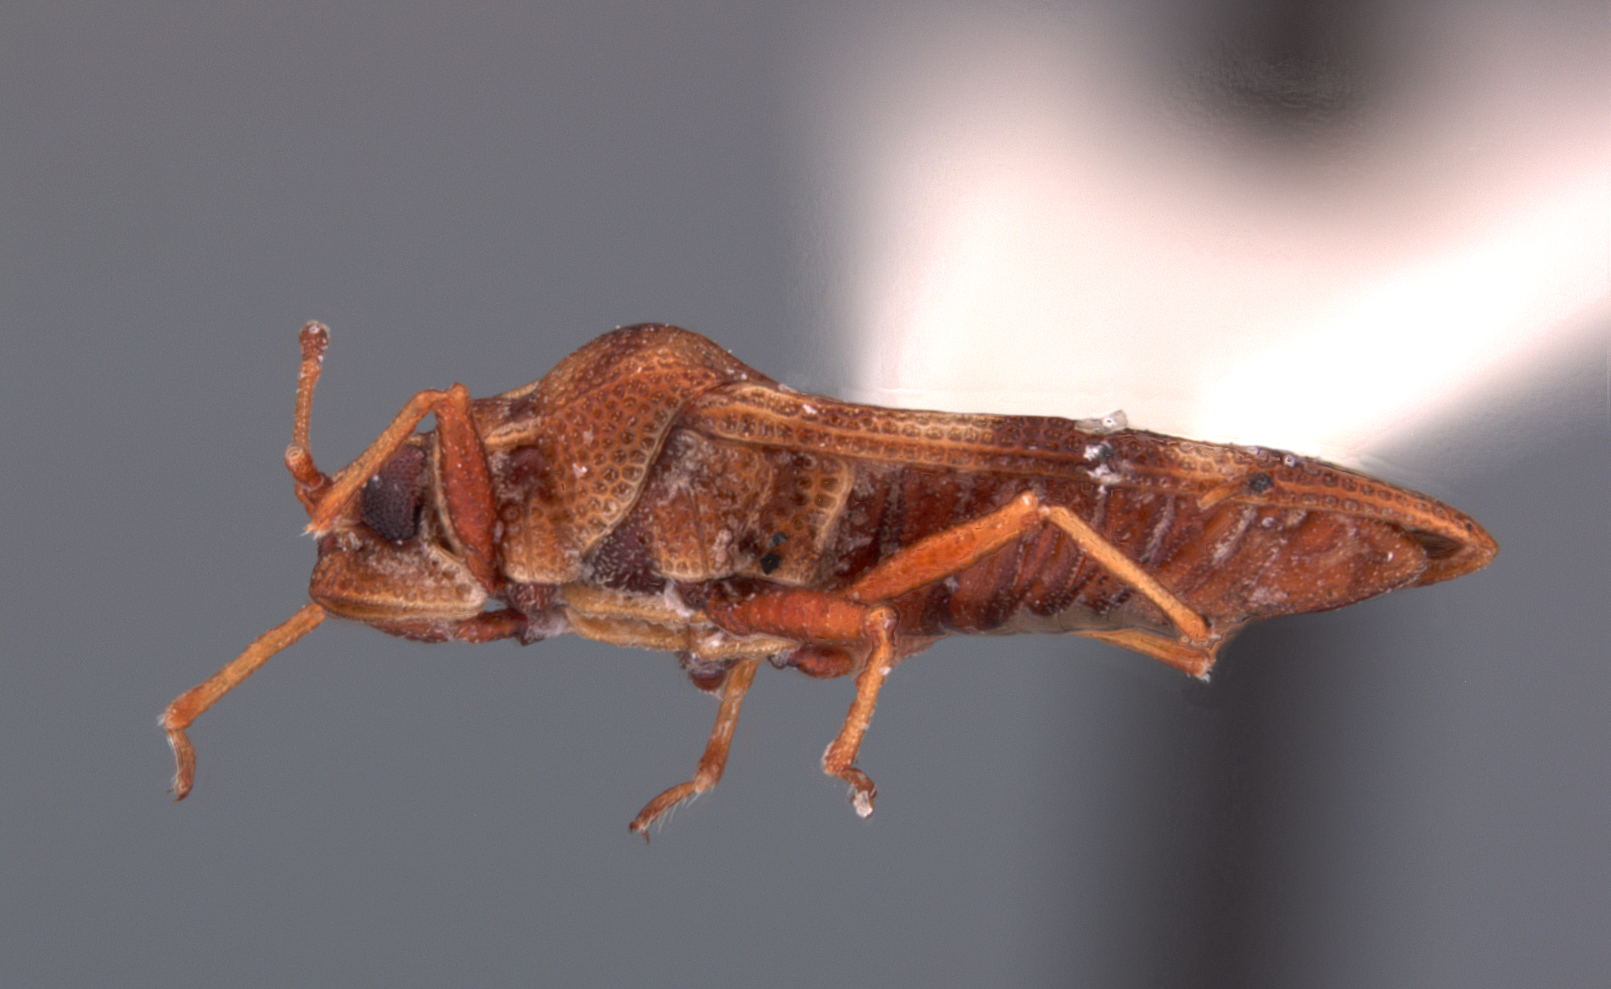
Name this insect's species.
Malandiola syscena
